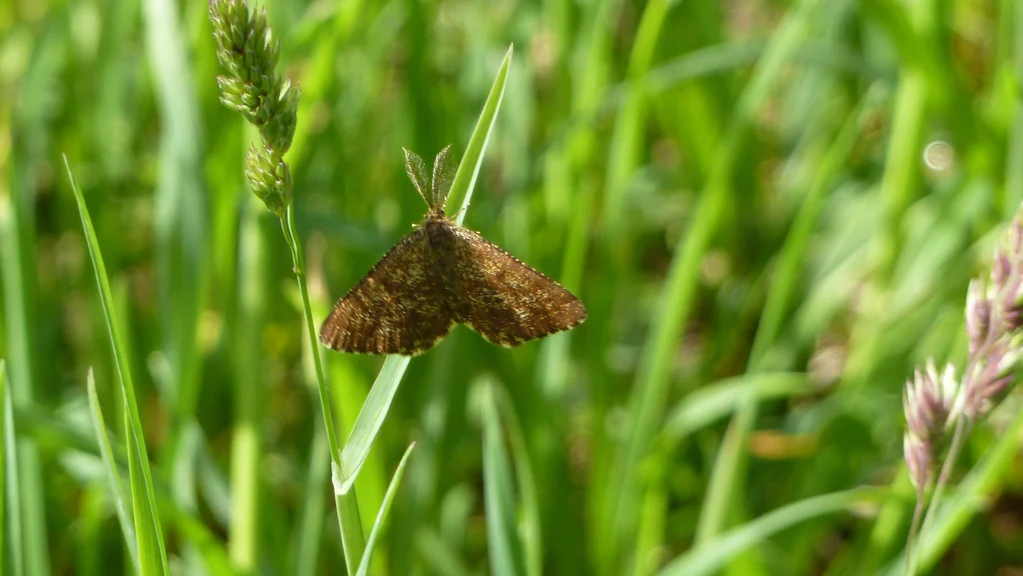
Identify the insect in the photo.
Ematurga atomaria
